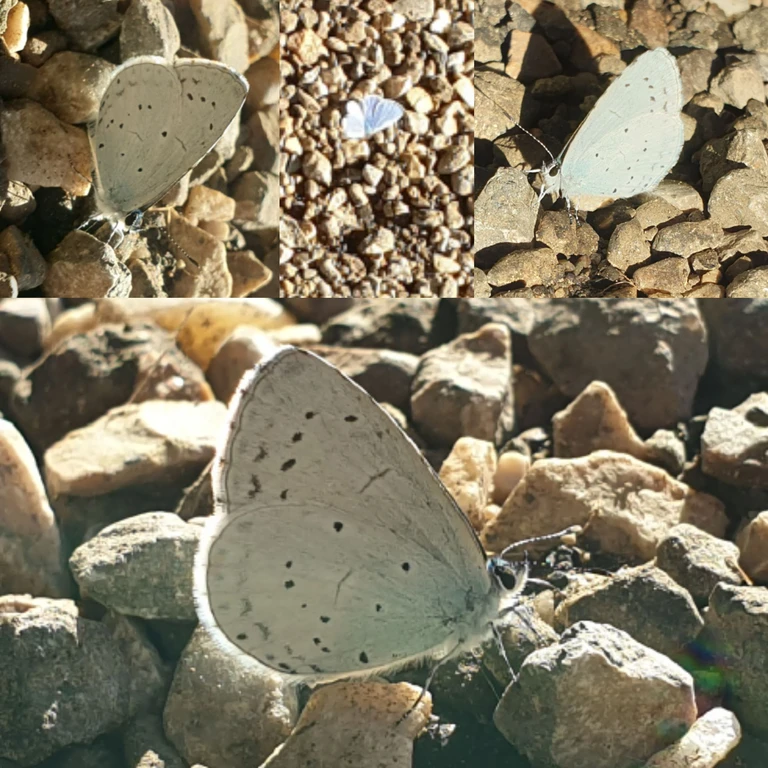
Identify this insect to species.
Celastrina argiolus
